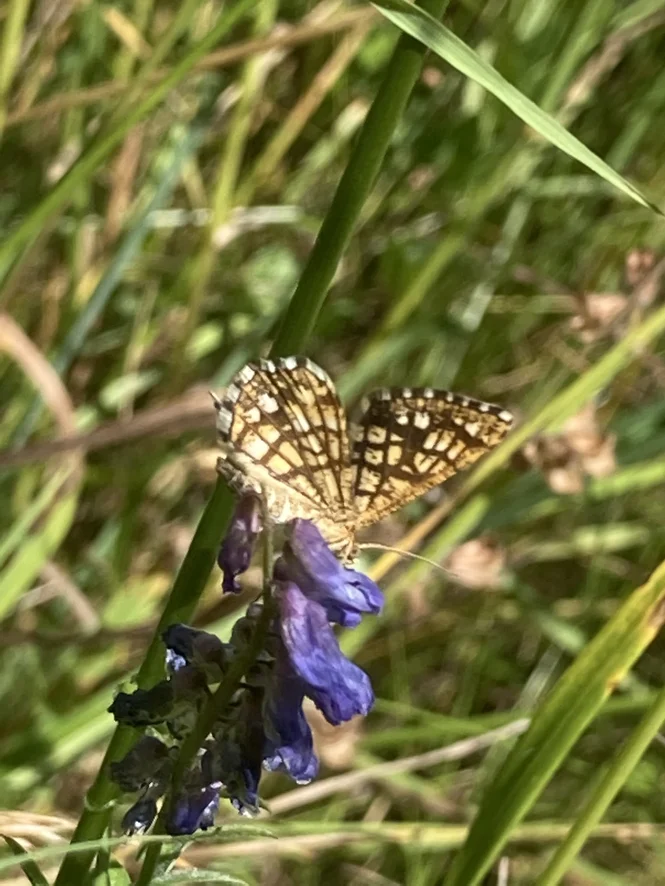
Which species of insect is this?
Chiasmia clathrata
